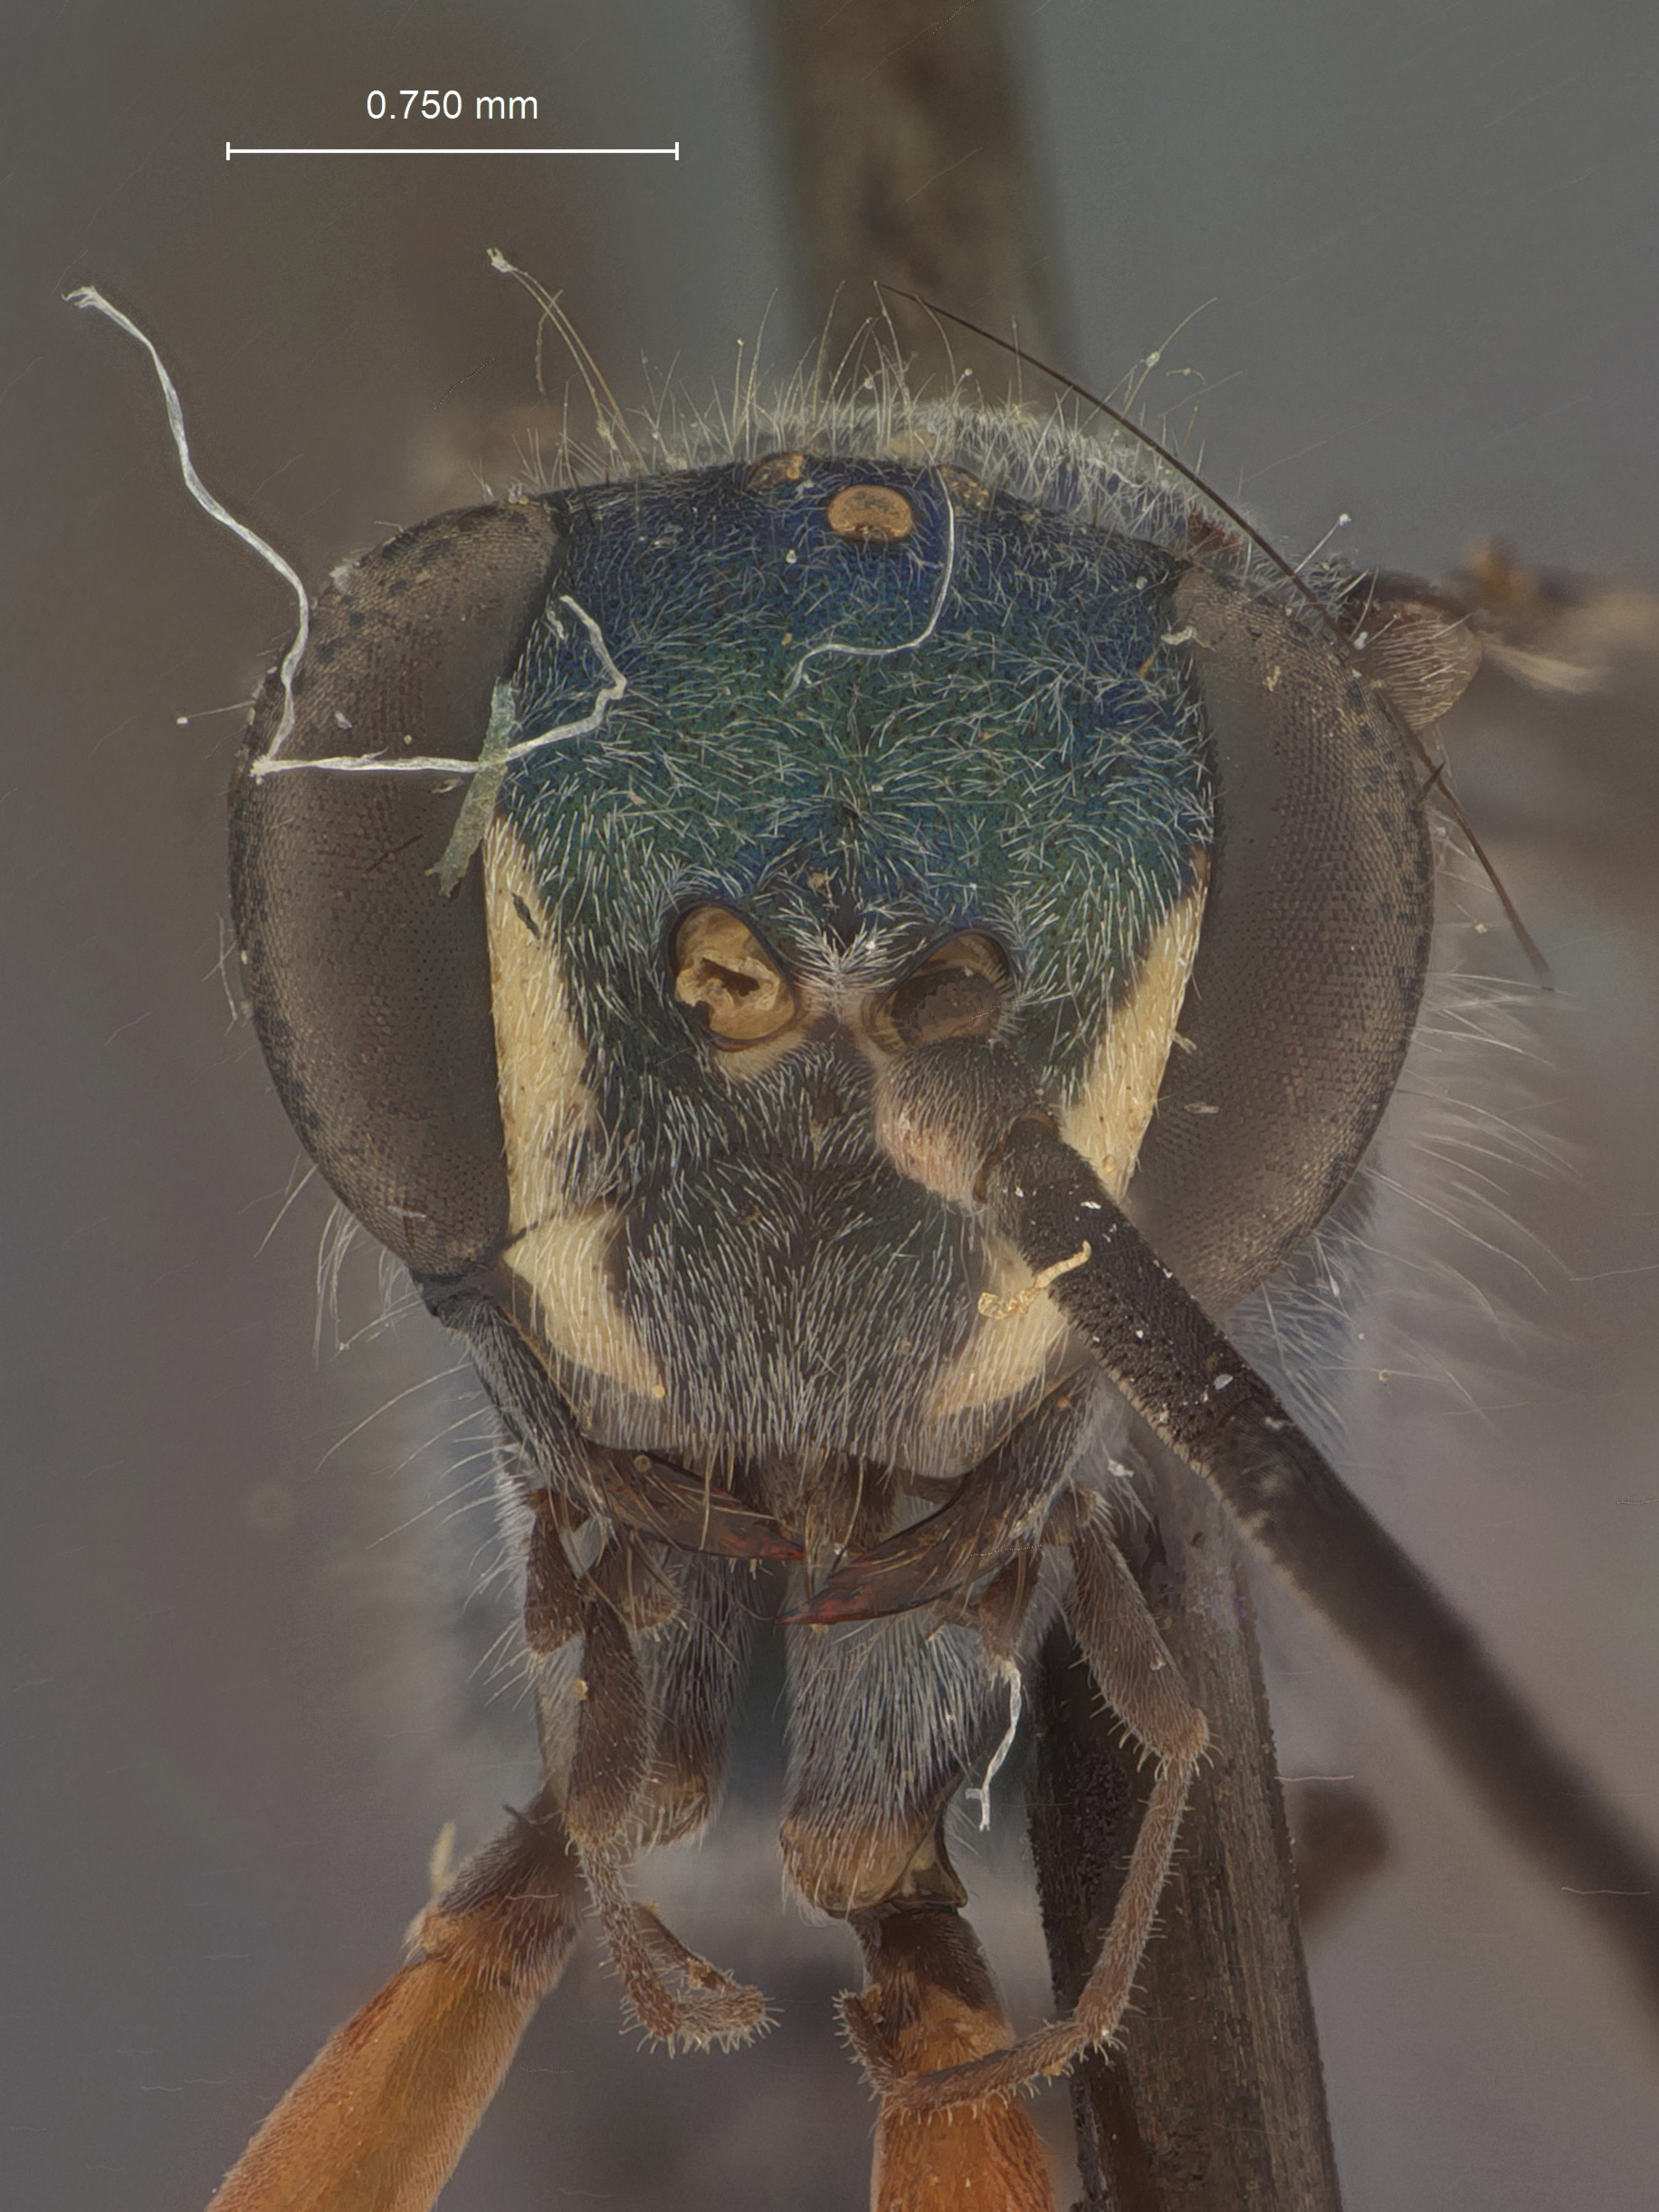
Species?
Auplopus amoenus
